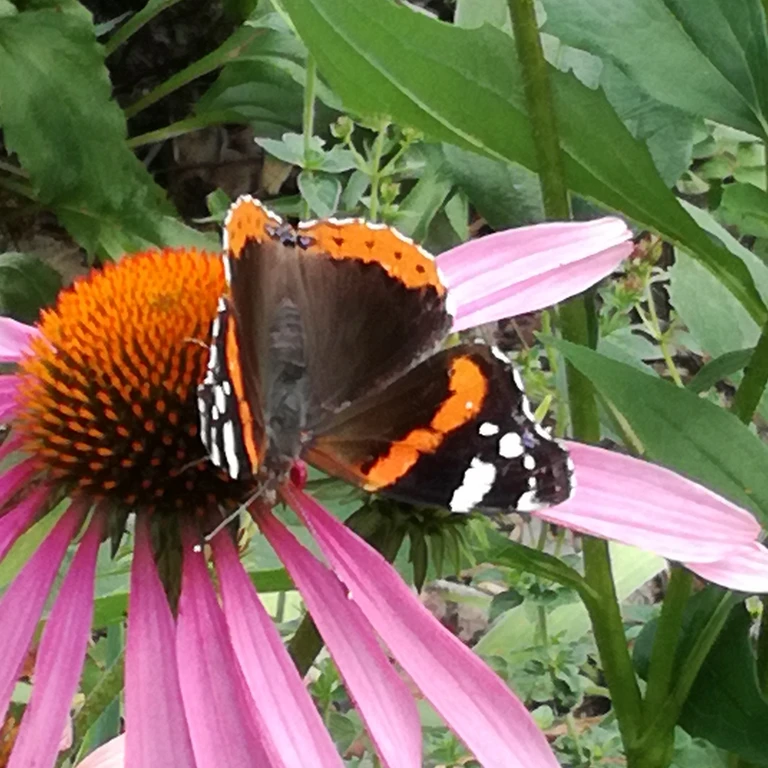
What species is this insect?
Vanessa atalanta
